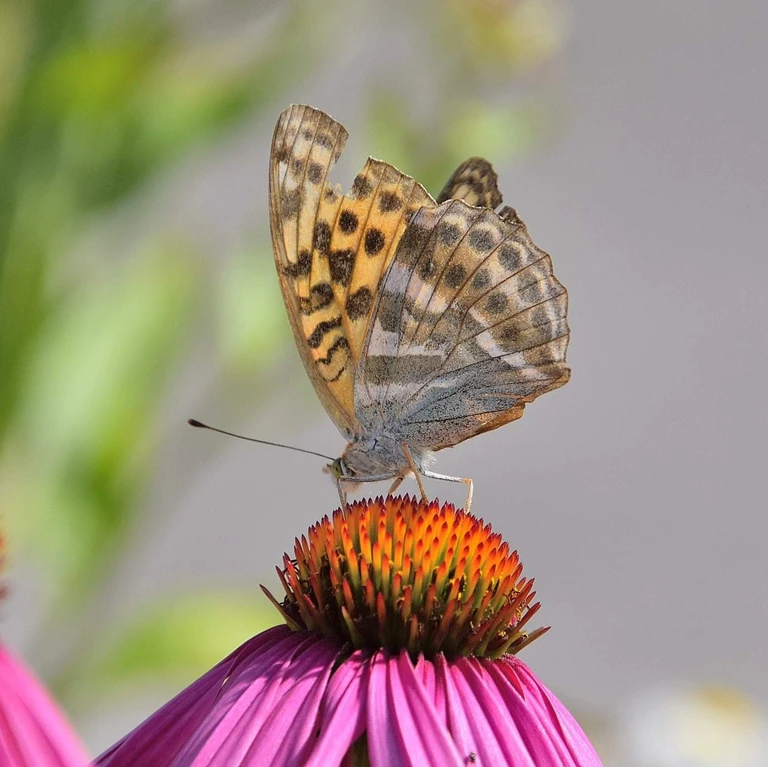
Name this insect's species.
Argynnis paphia
